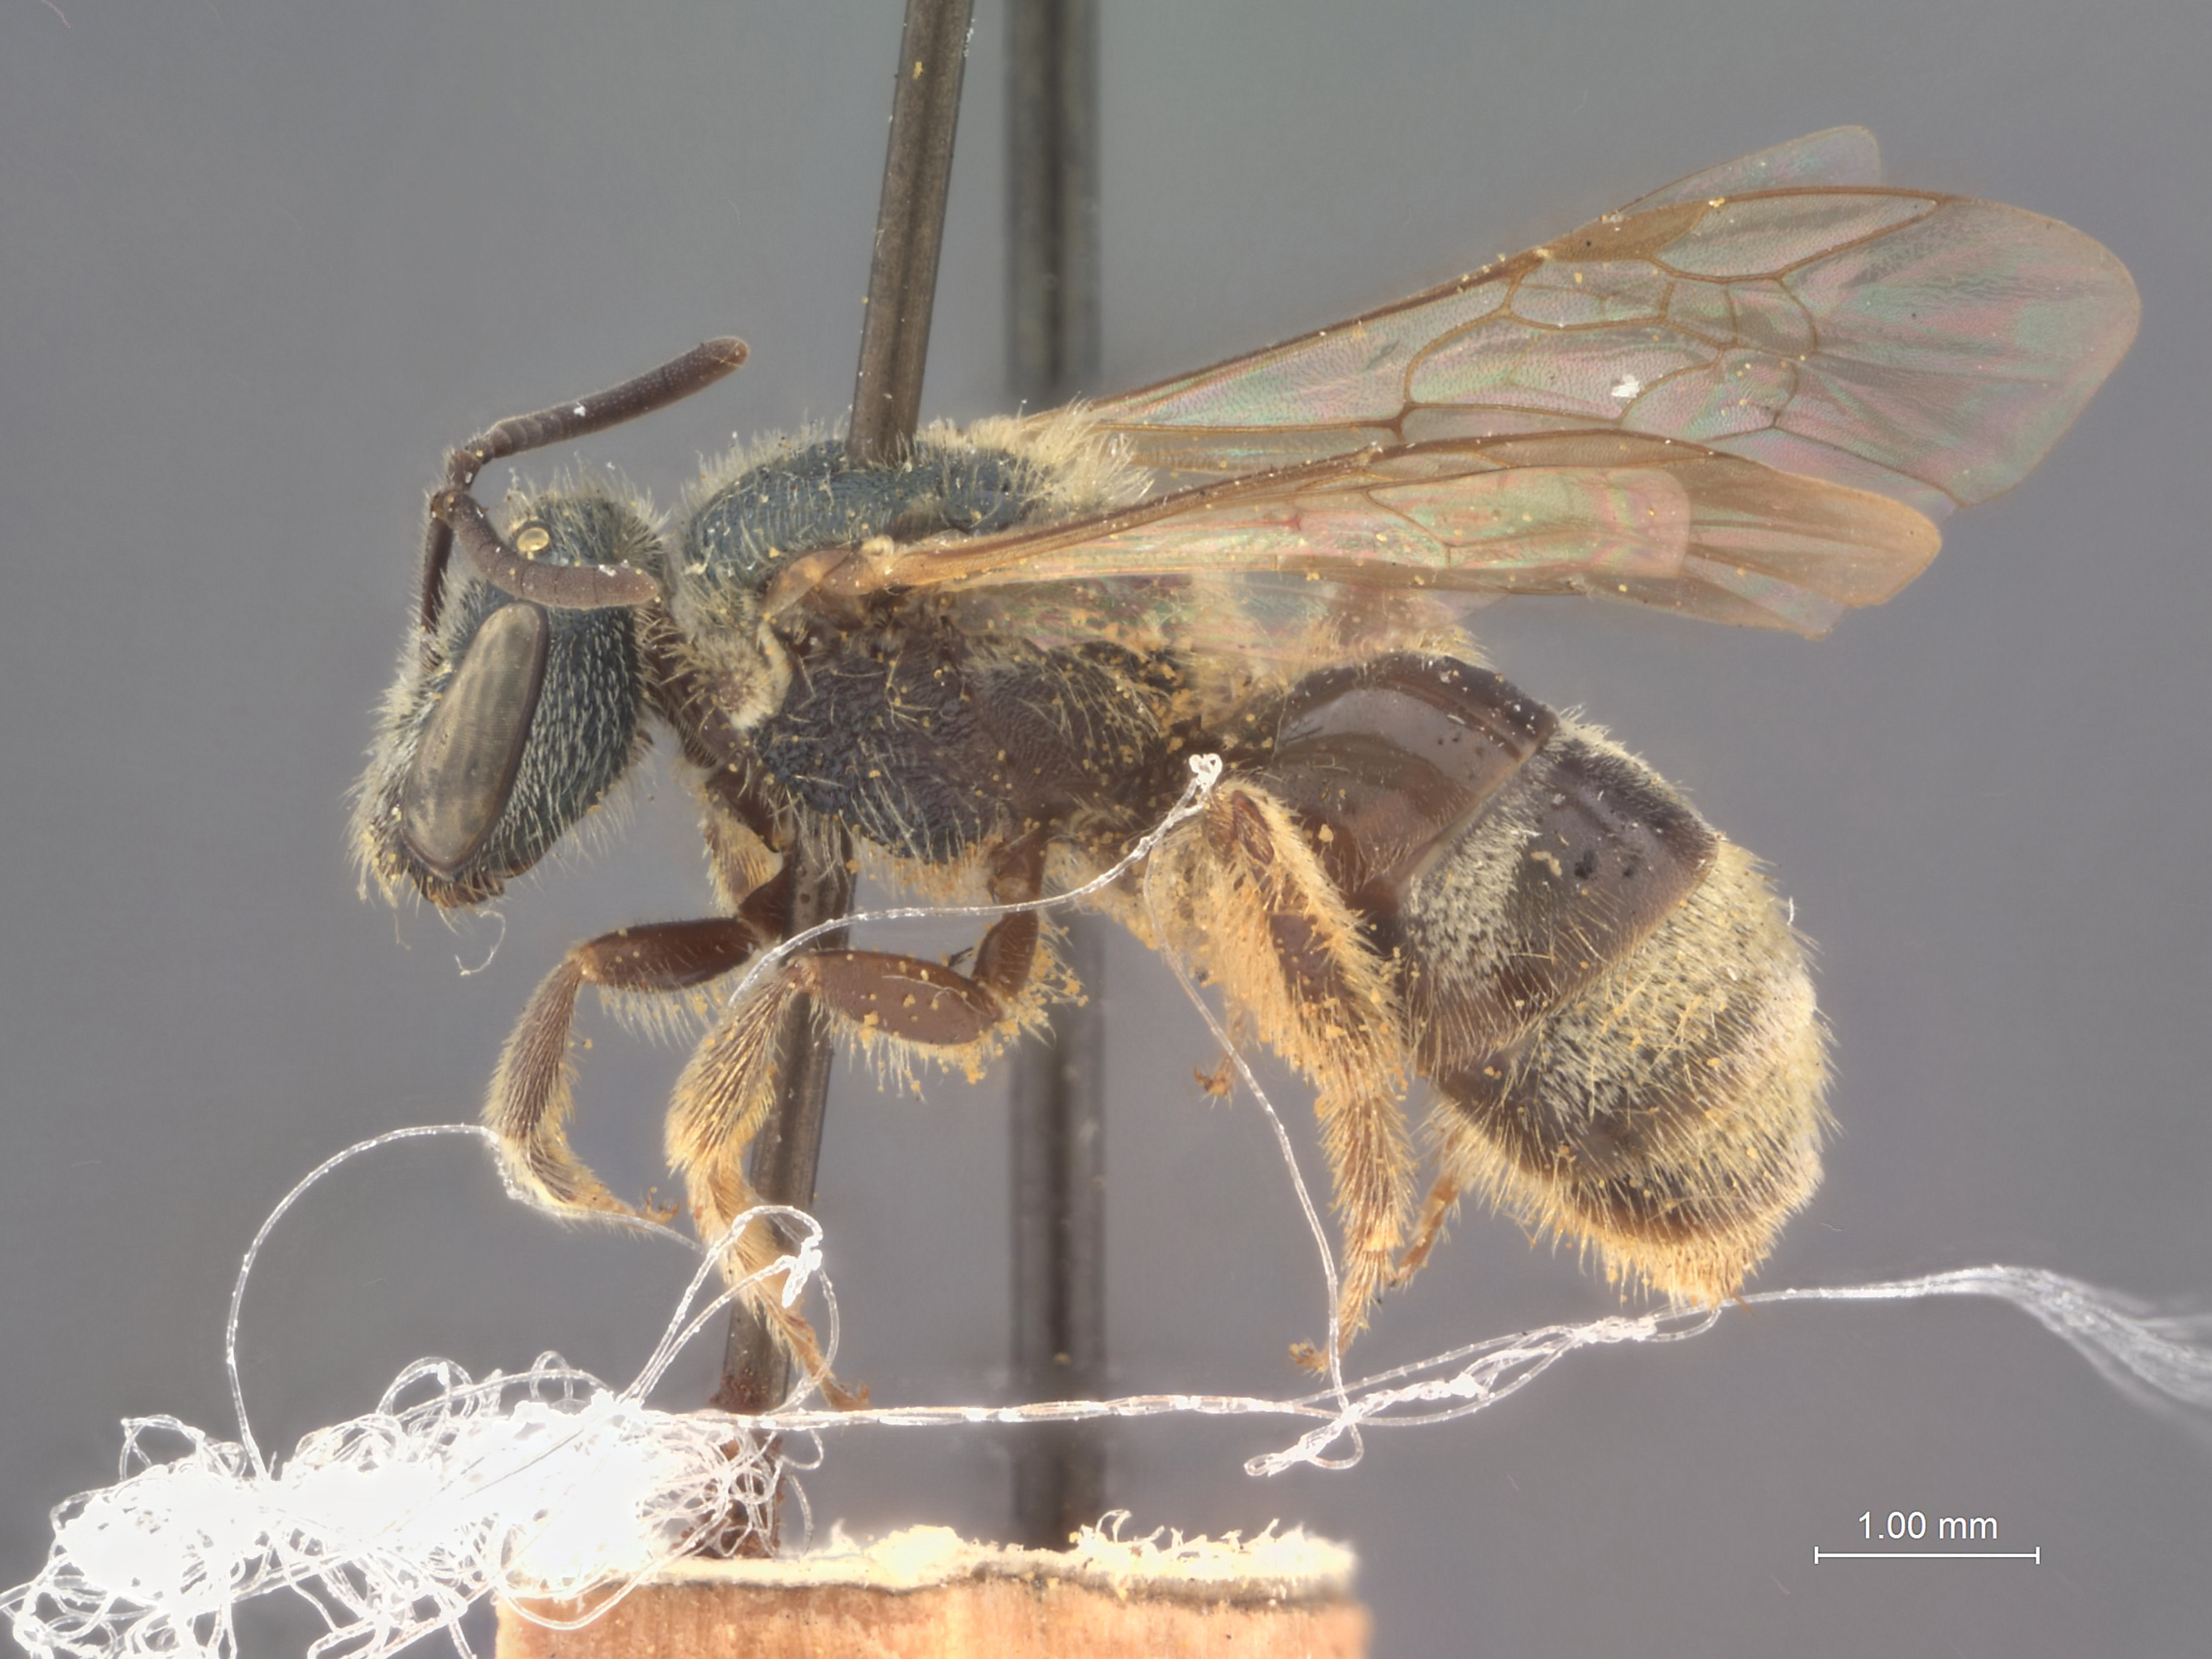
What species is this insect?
Halictus brimleyi
